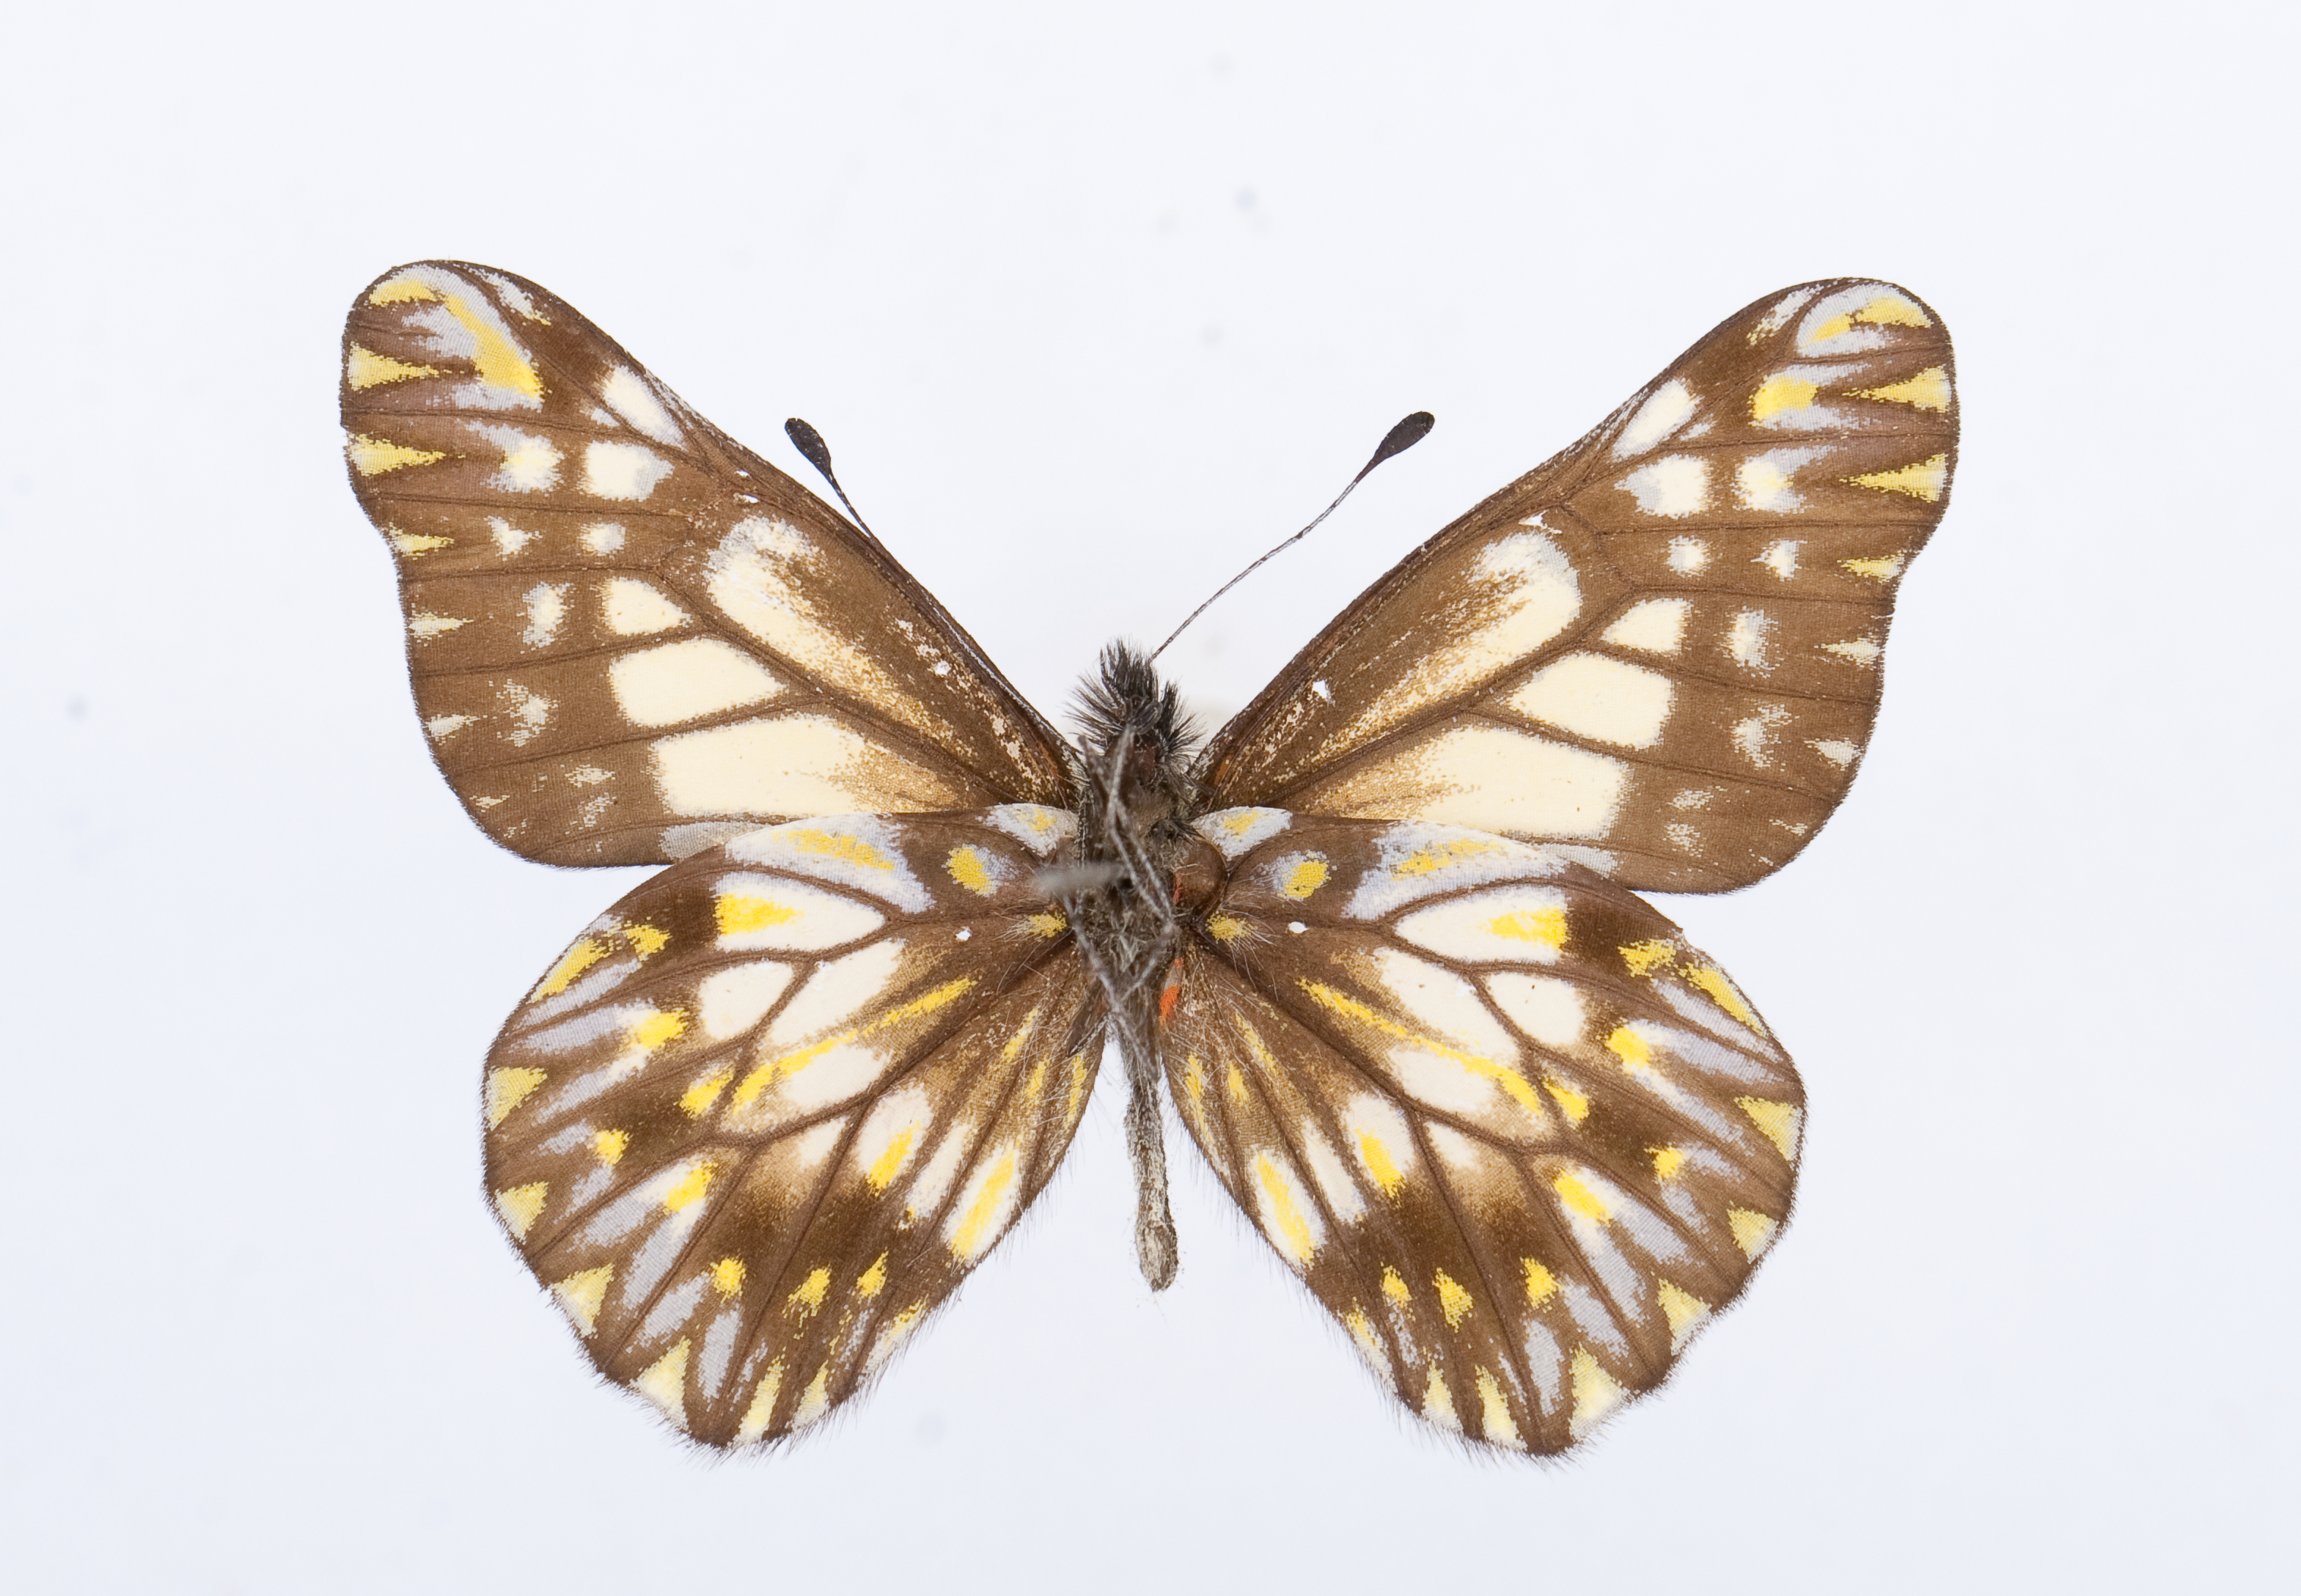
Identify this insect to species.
Catasticta theresa
